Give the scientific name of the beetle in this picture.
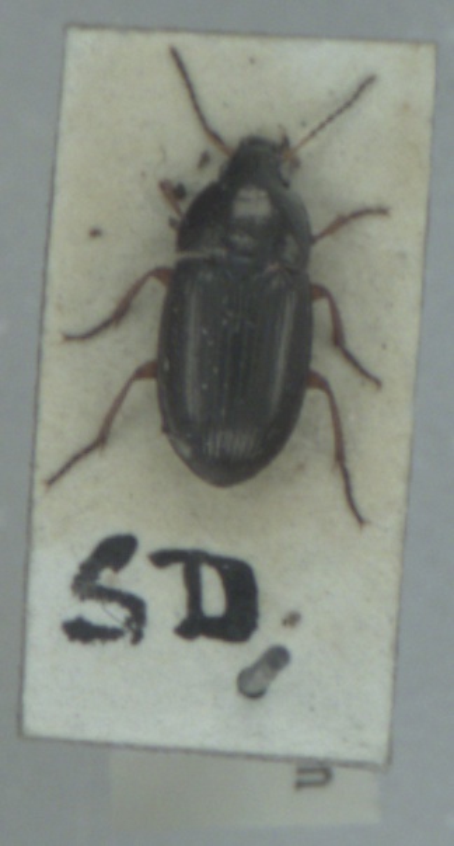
Amara familiaris
